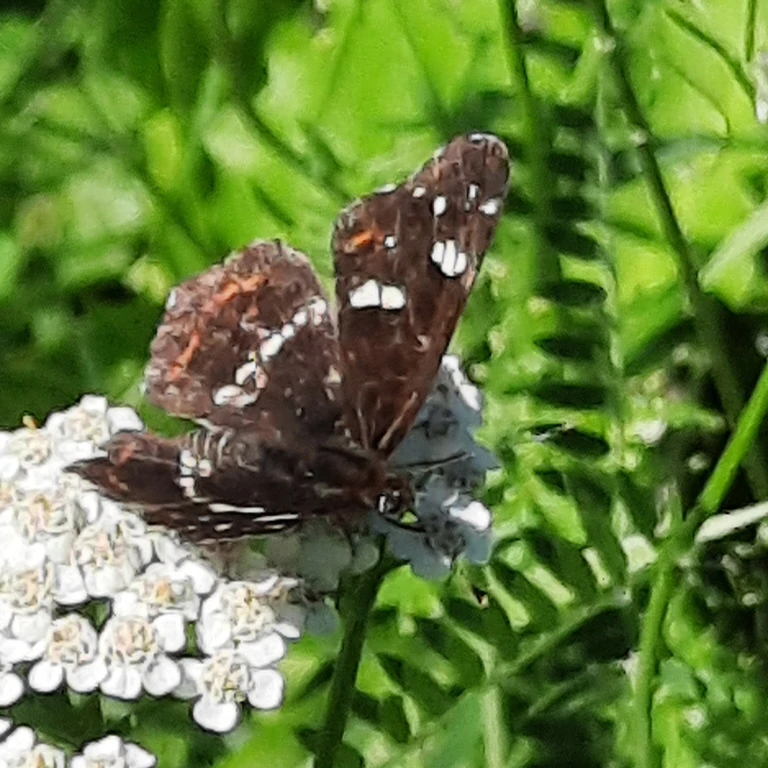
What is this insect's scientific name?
Araschnia levana
